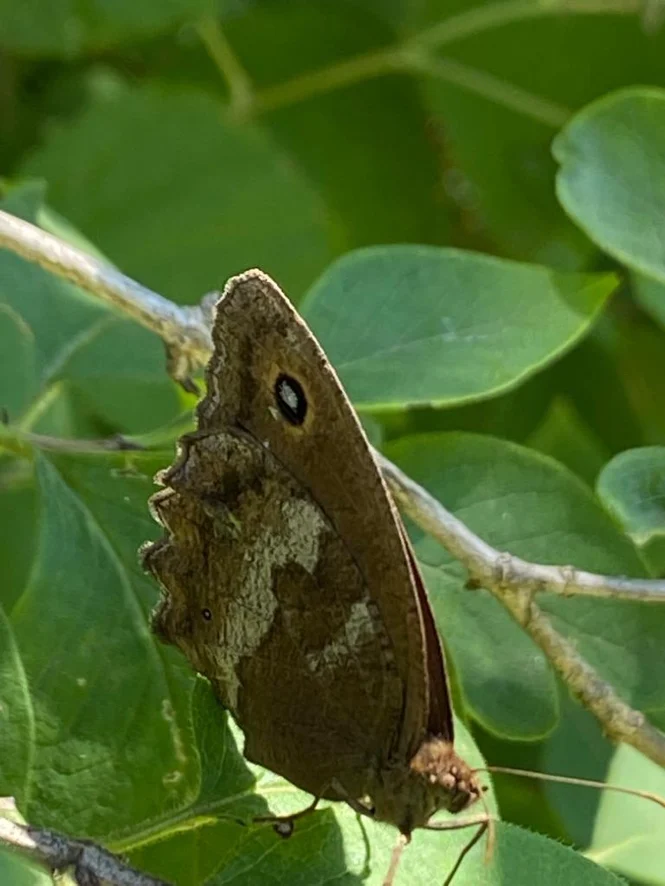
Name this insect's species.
Minois dryas
